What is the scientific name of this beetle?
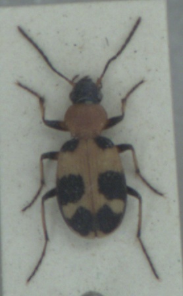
Callistus lunatus
